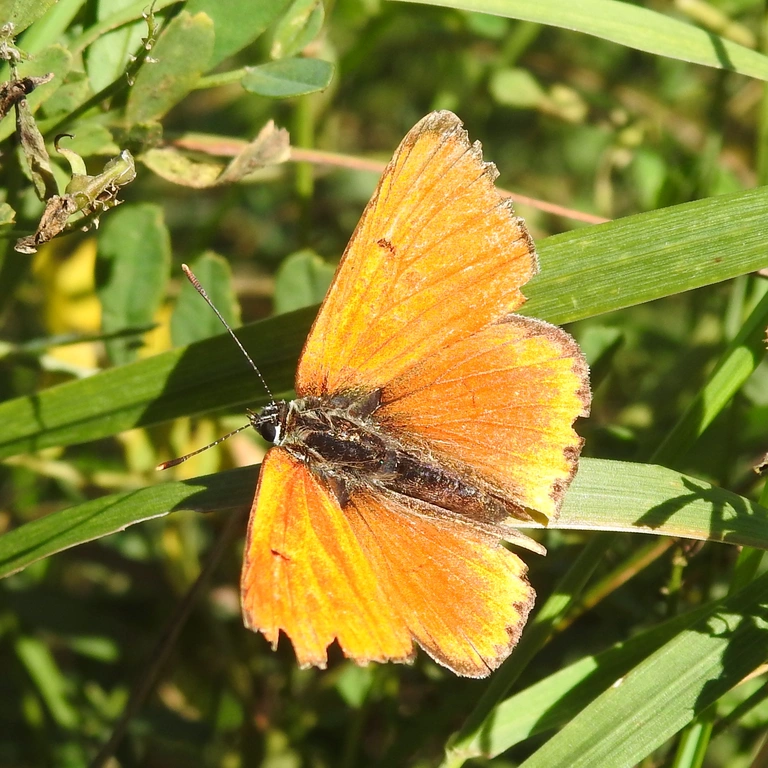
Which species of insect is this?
Lycaena dispar
